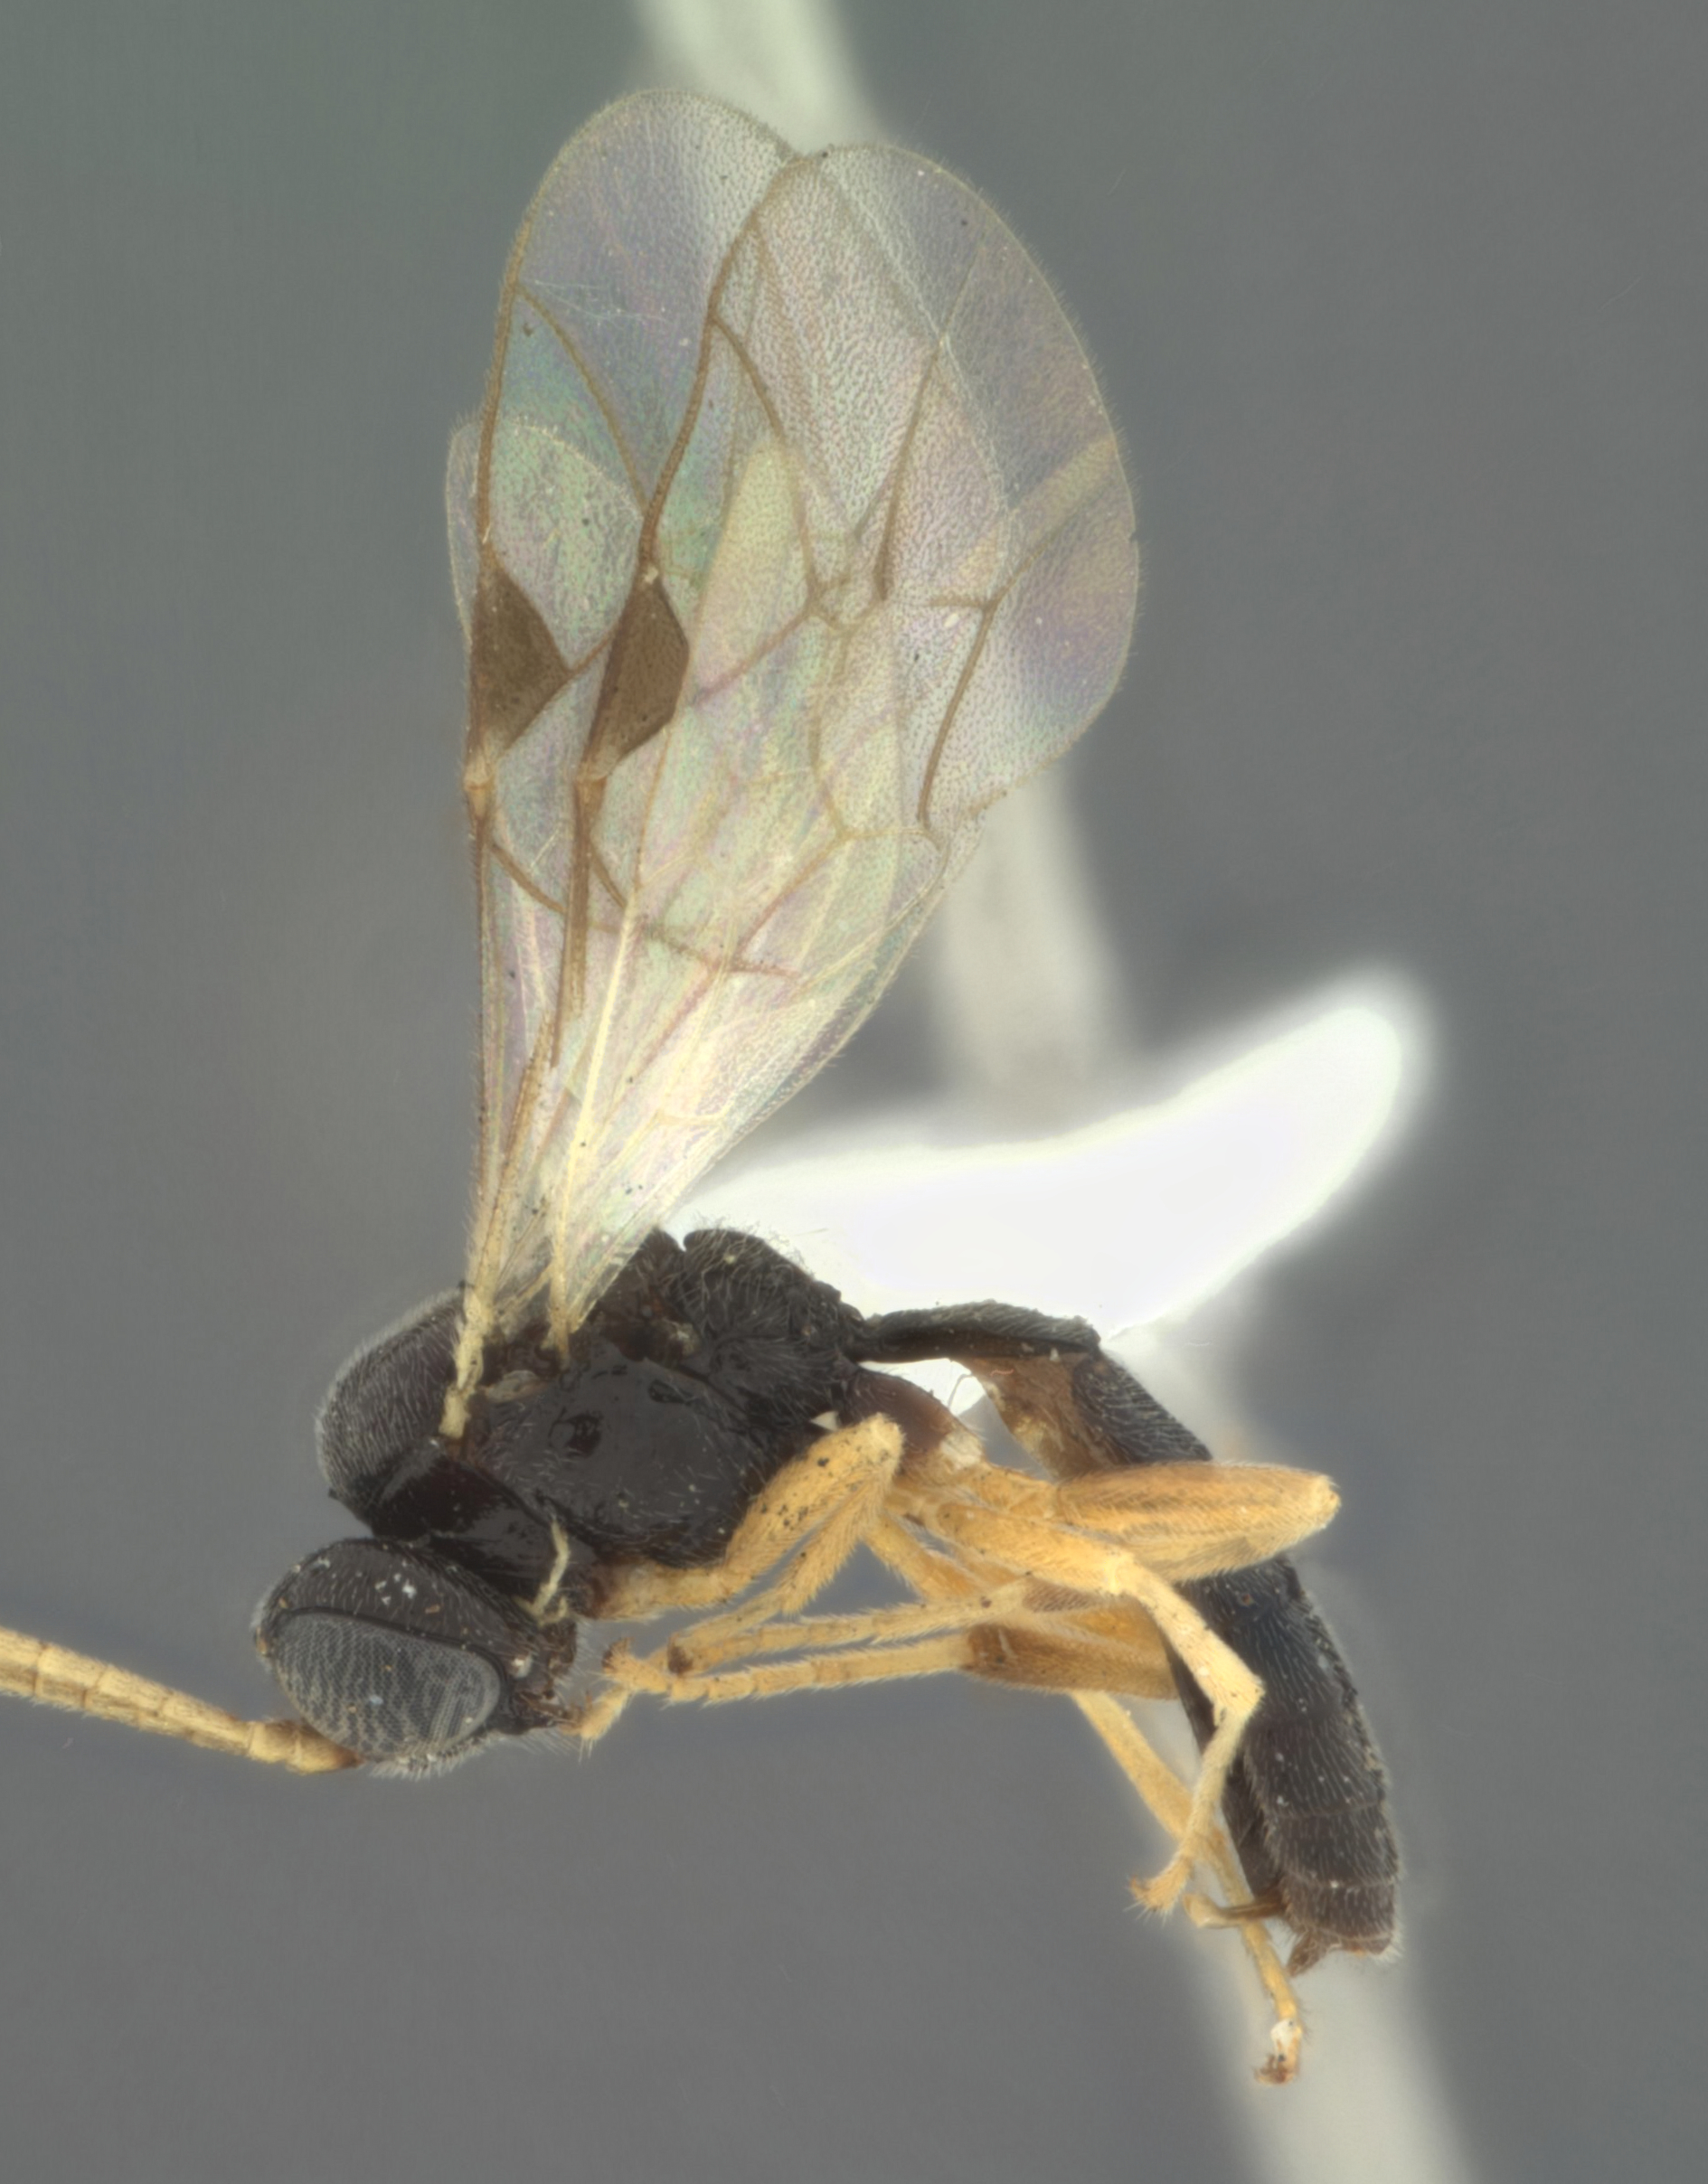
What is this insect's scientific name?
Scinascopus japonicus
